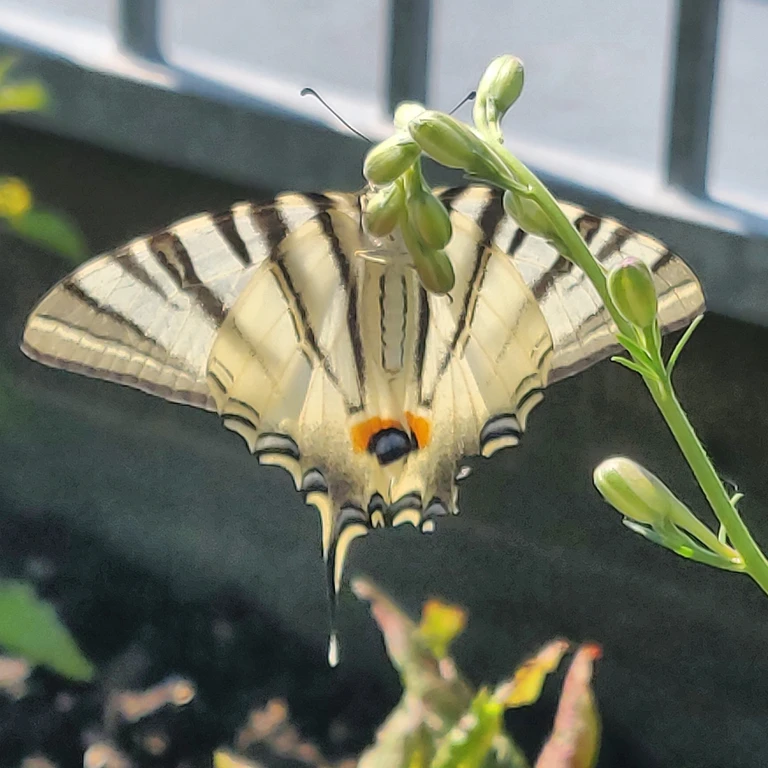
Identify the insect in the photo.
Iphiclides podalirius
